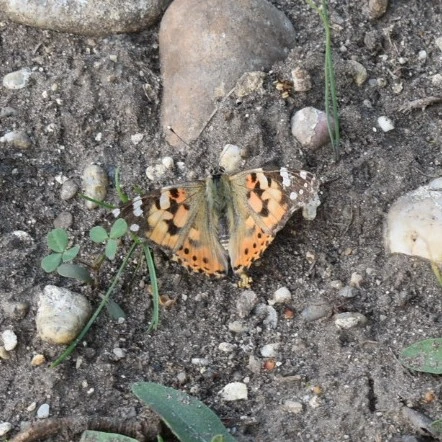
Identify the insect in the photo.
Vanessa cardui
